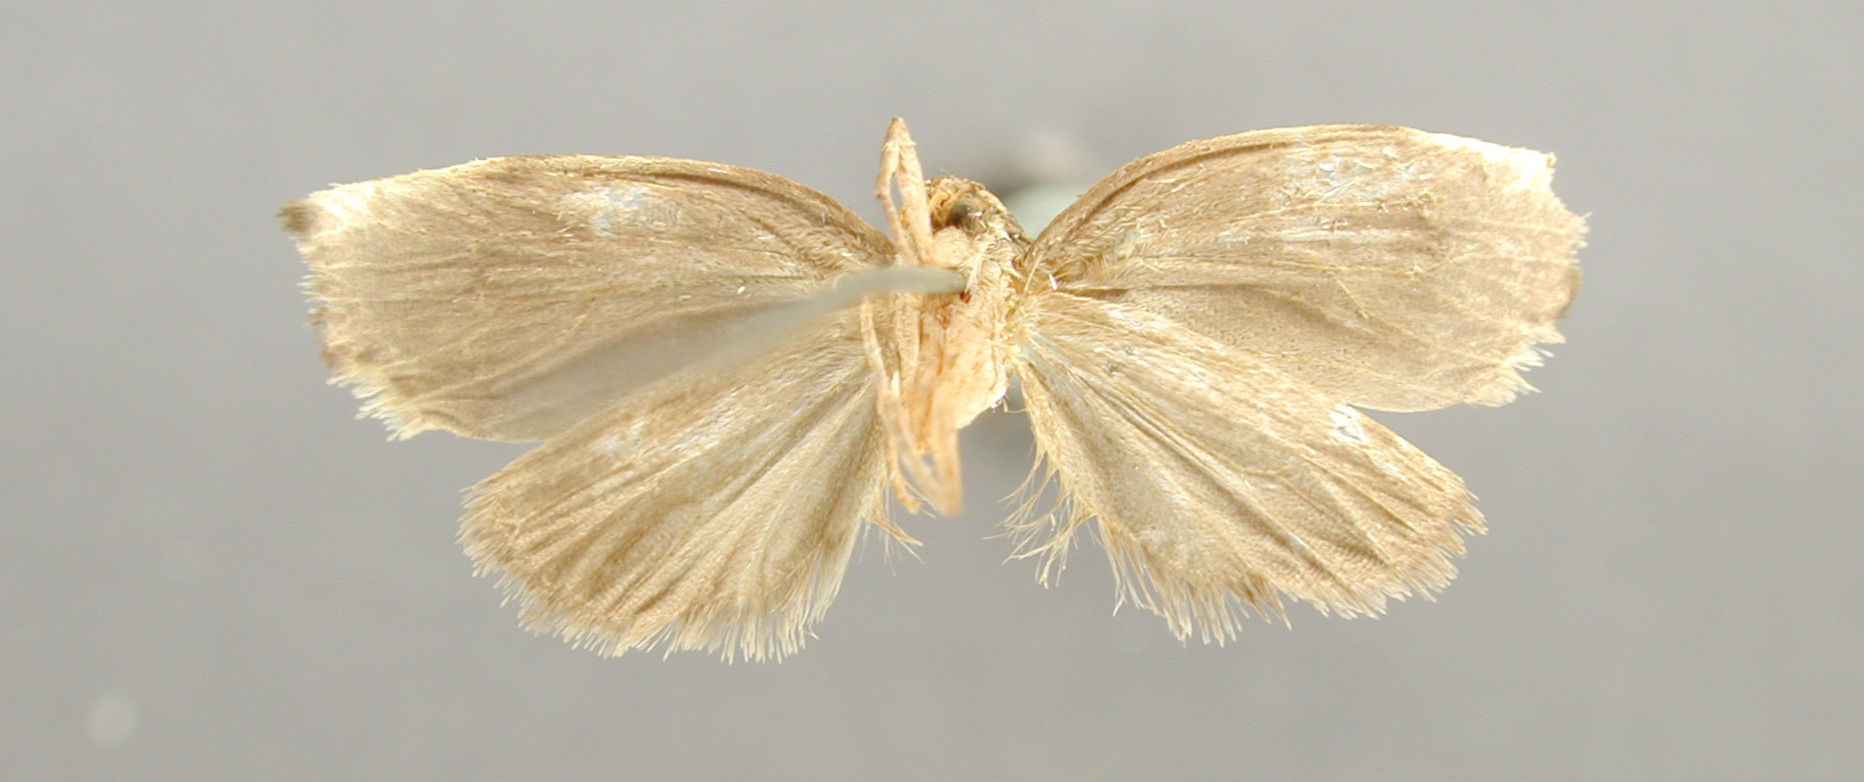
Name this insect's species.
Anaulosia impolita
